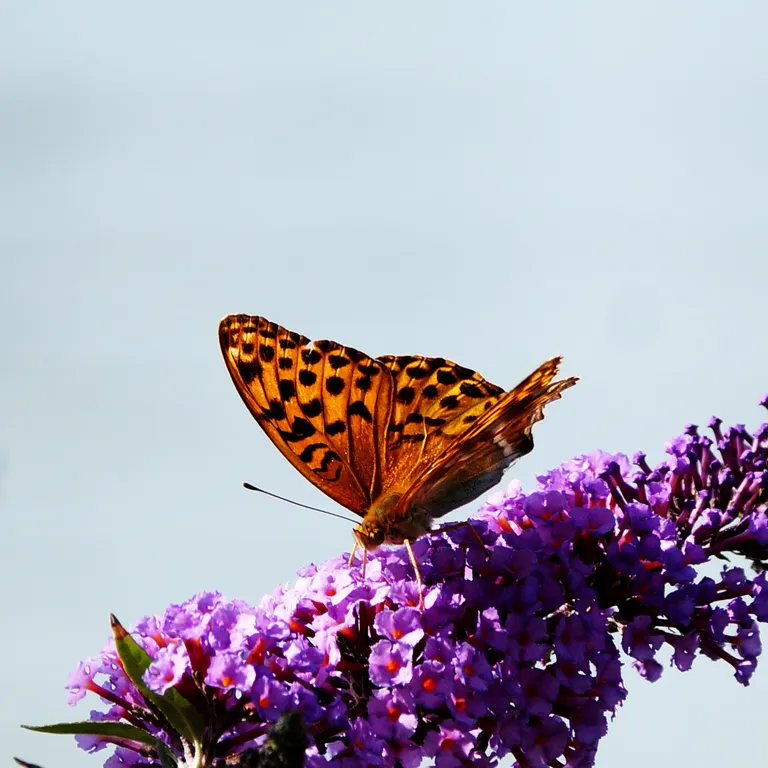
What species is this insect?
Argynnis paphia
